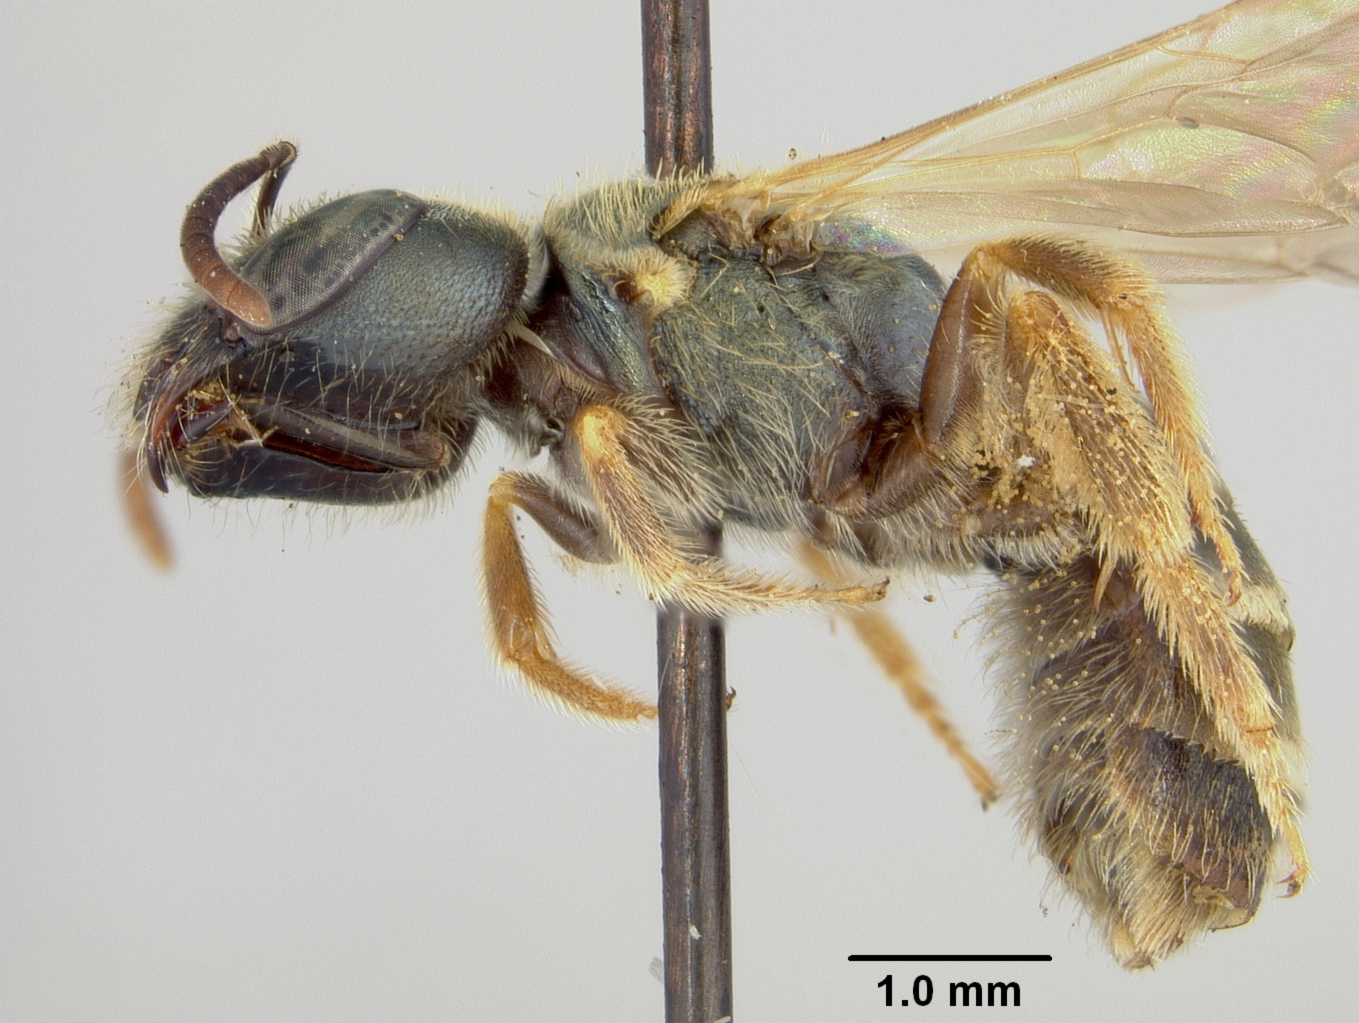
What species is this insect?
Halictus eruditus
